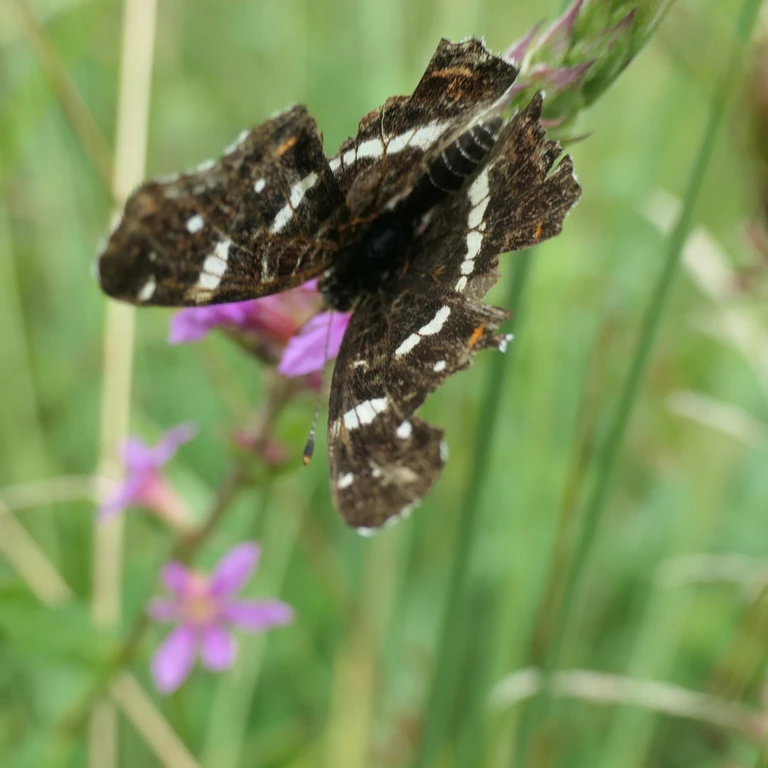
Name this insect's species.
Araschnia levana
